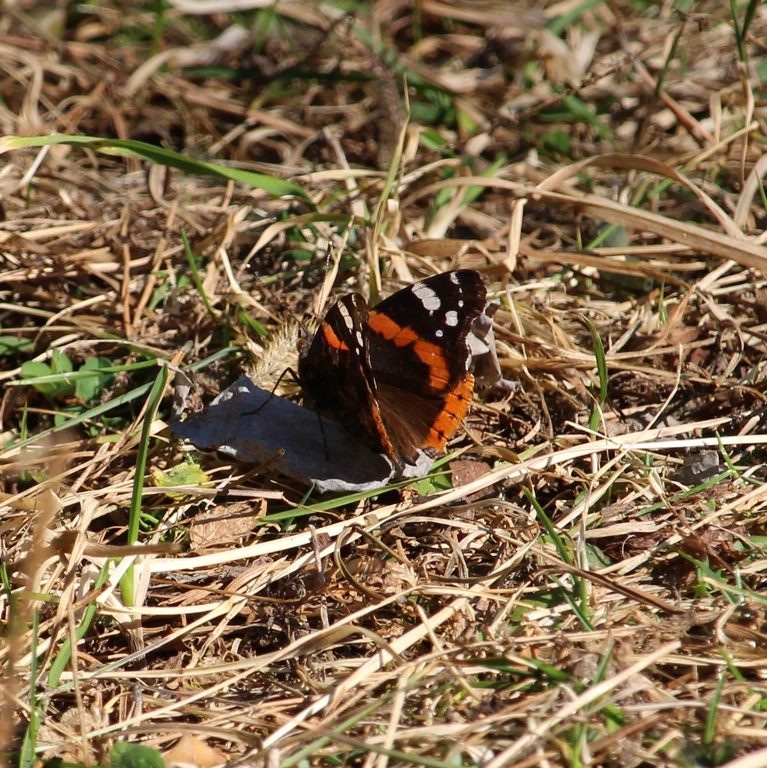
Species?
Vanessa atalanta
